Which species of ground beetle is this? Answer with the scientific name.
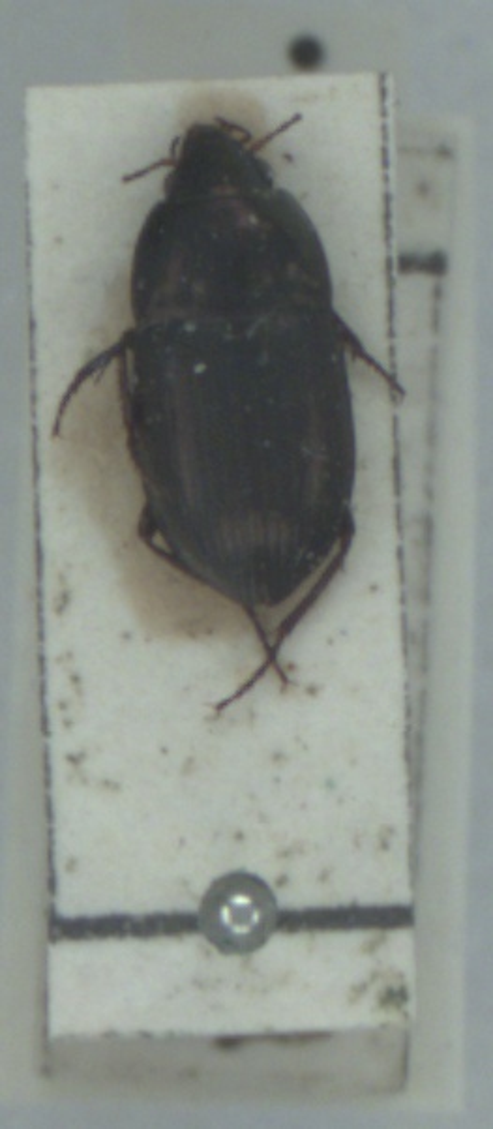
Amara lunicollis
